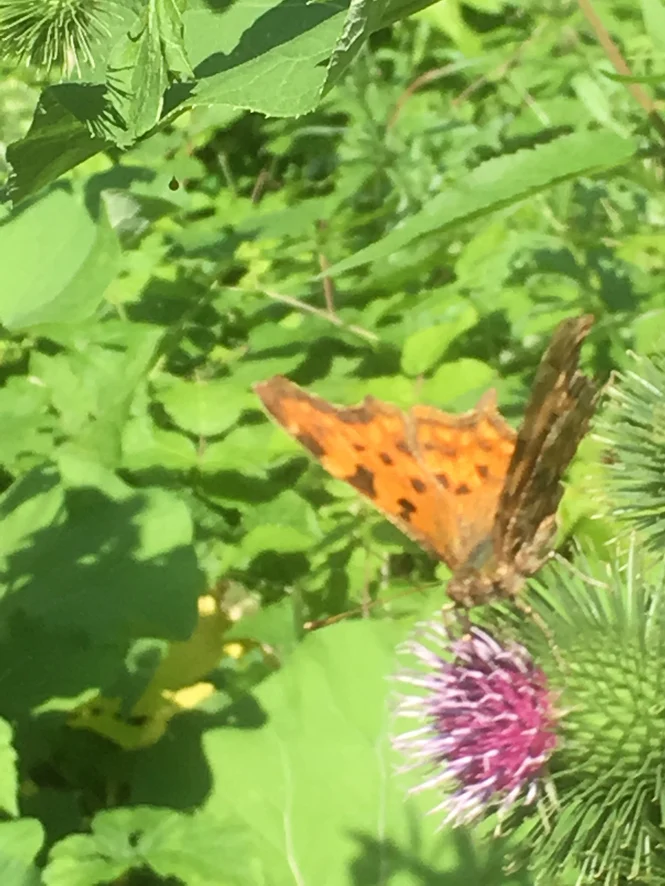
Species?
Polygonia c-album
